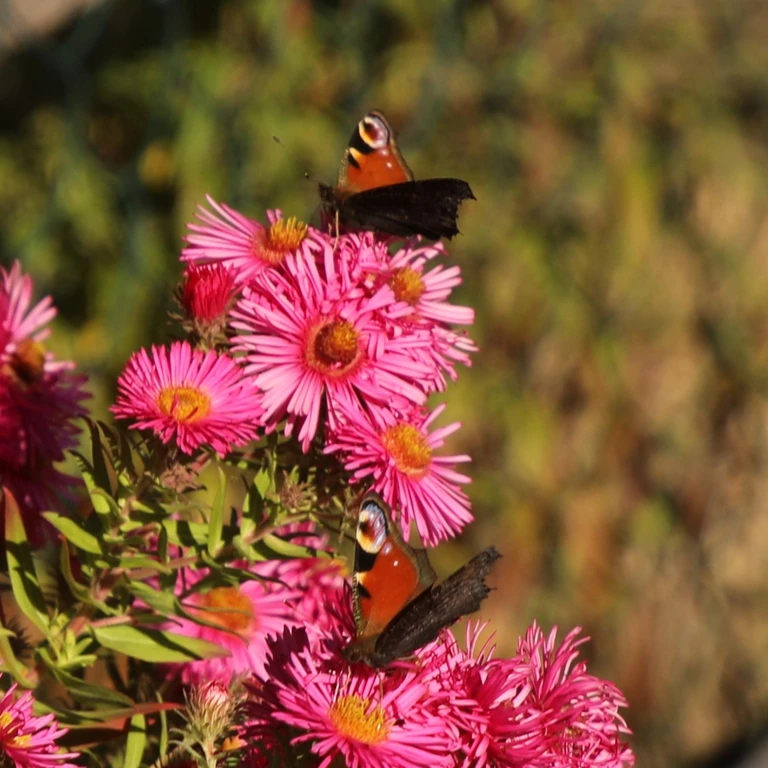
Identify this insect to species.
Aglais io
